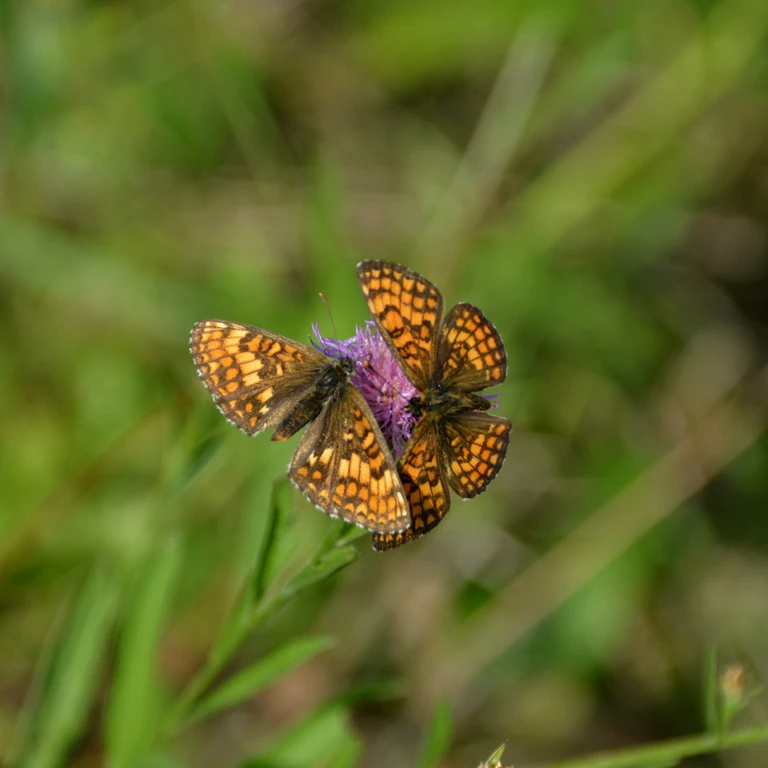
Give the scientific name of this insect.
Melitaea athalia
